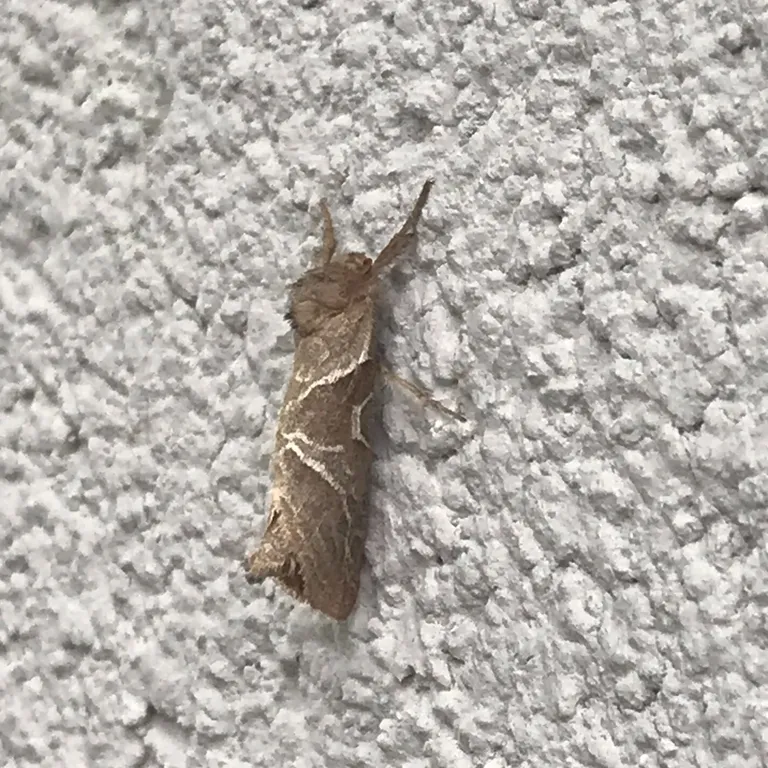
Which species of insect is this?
Triodia sylvina
